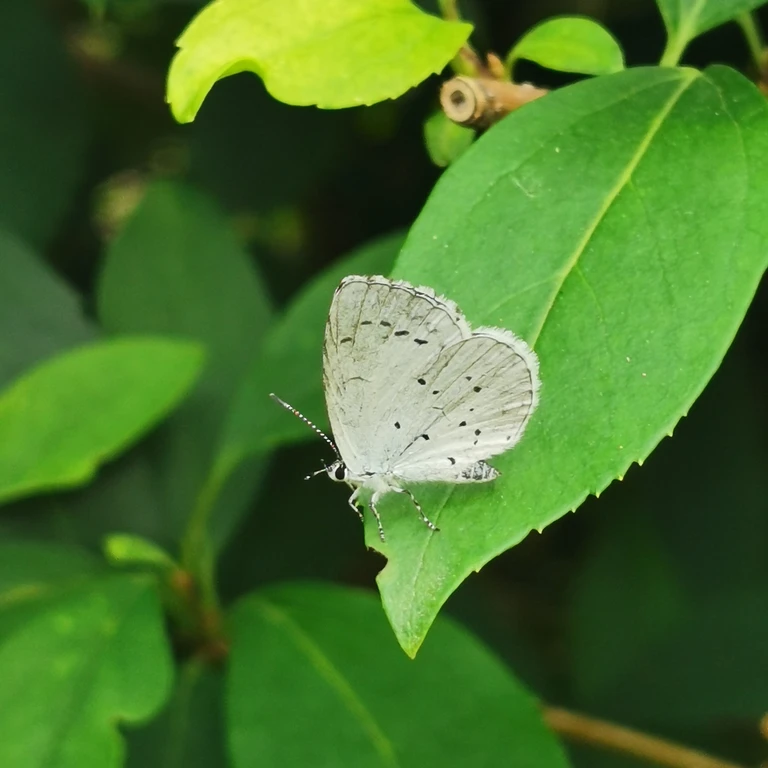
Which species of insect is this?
Celastrina argiolus
